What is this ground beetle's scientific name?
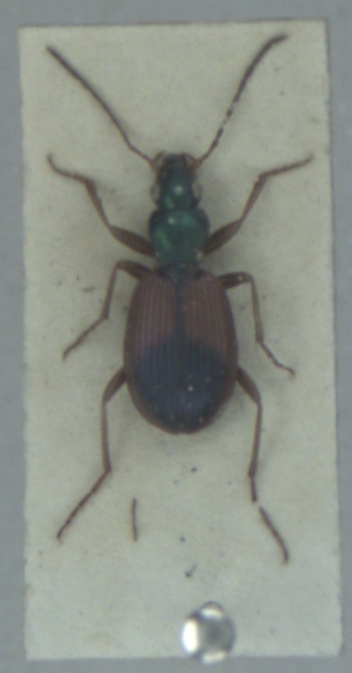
Anchomenus dorsalis
